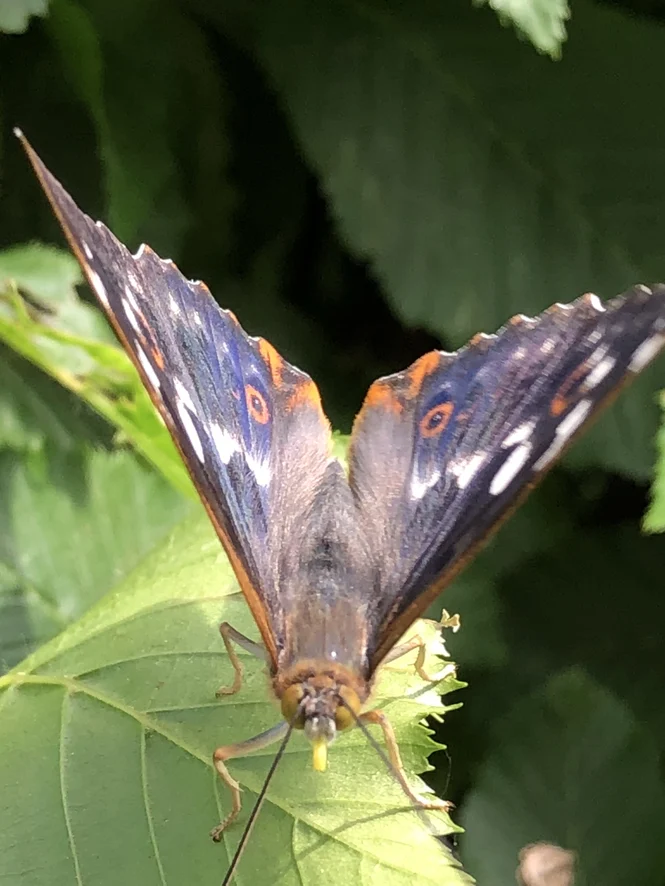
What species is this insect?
Apatura ilia
